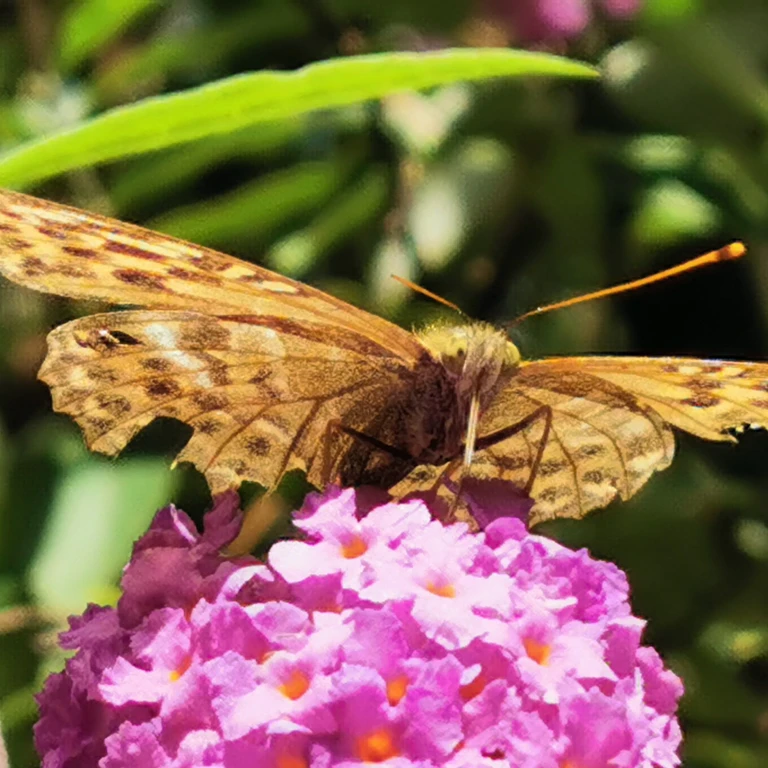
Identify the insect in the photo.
Argynnis paphia
